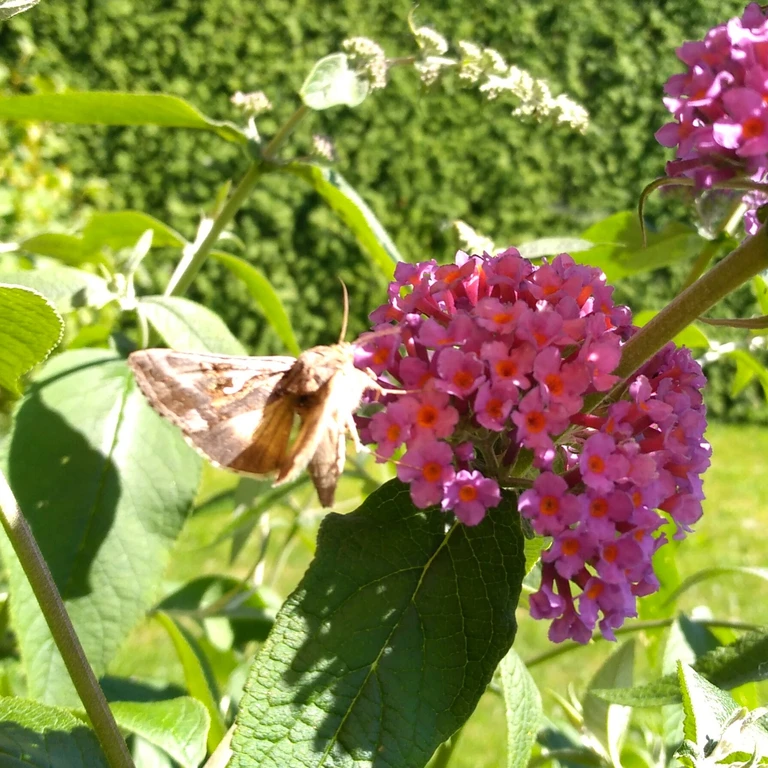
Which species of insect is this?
Autographa gamma
